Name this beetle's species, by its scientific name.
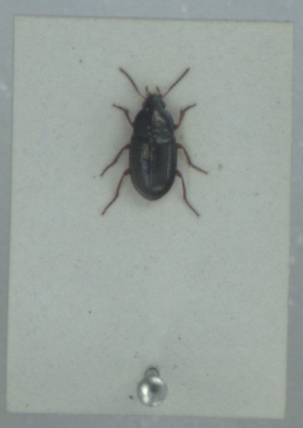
Amara lucida
